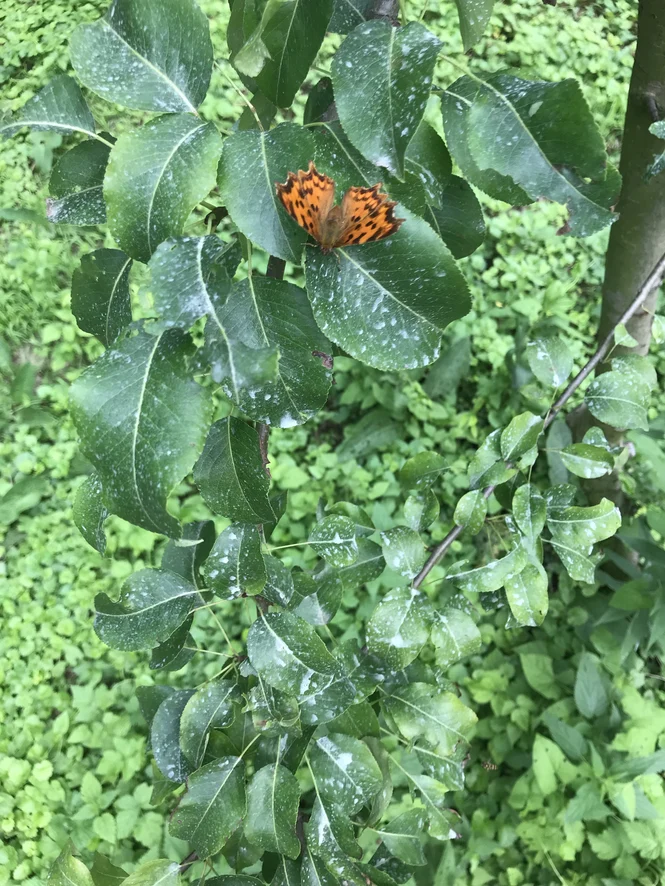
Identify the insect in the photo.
Polygonia c-album
